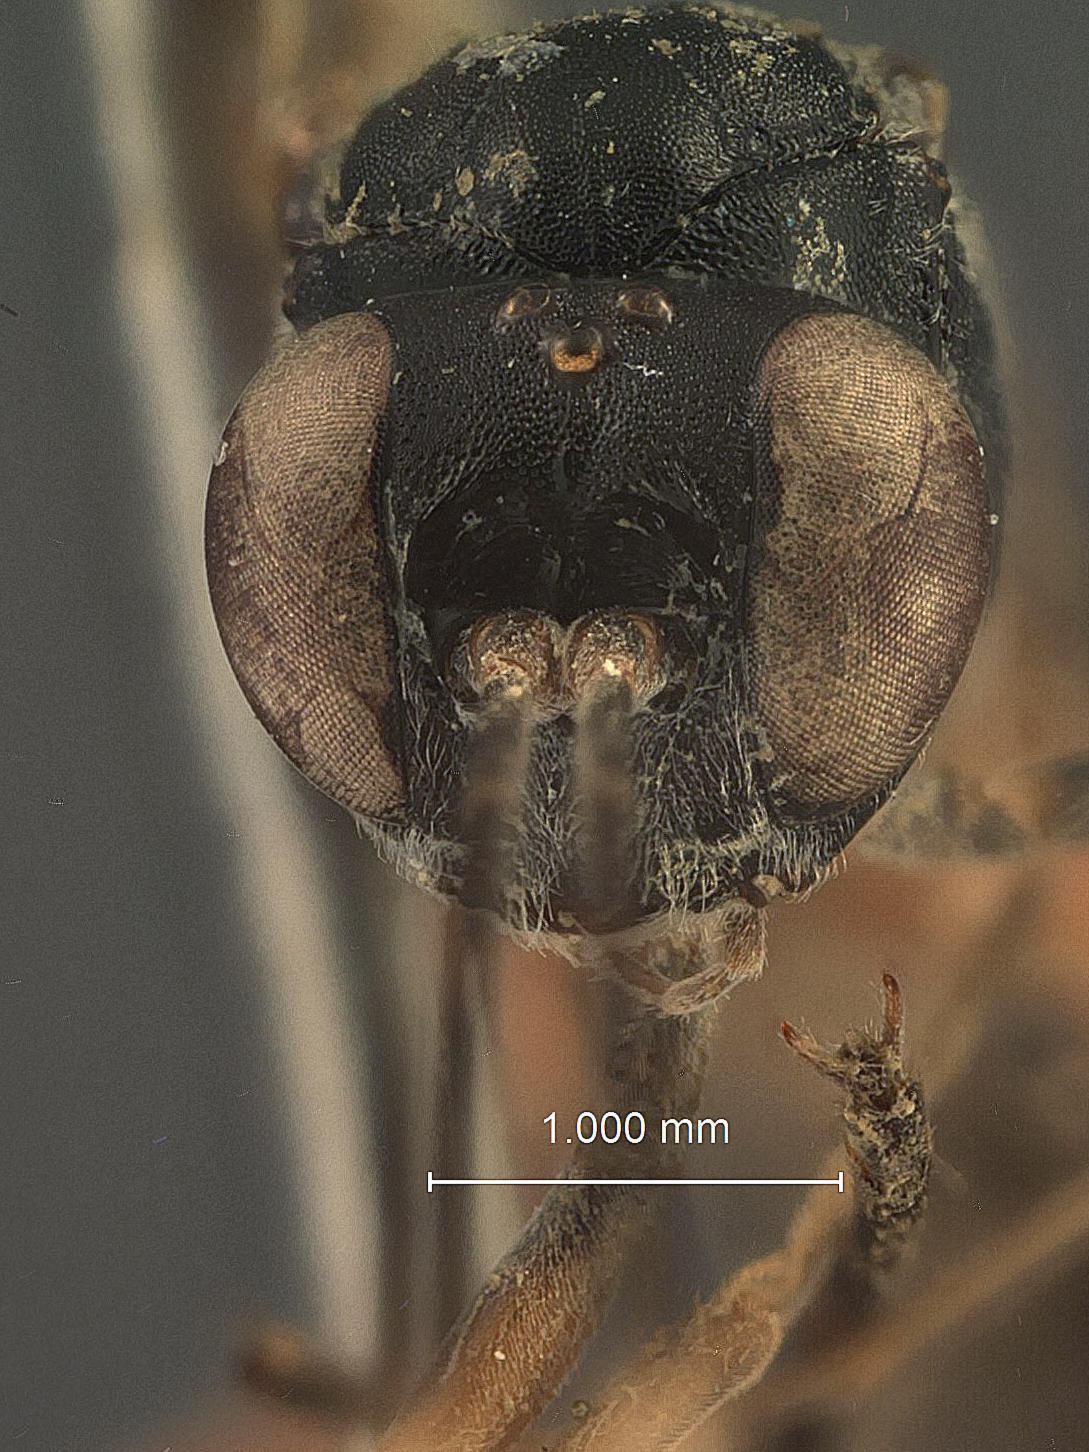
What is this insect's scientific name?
Eripternimorpha javensis
